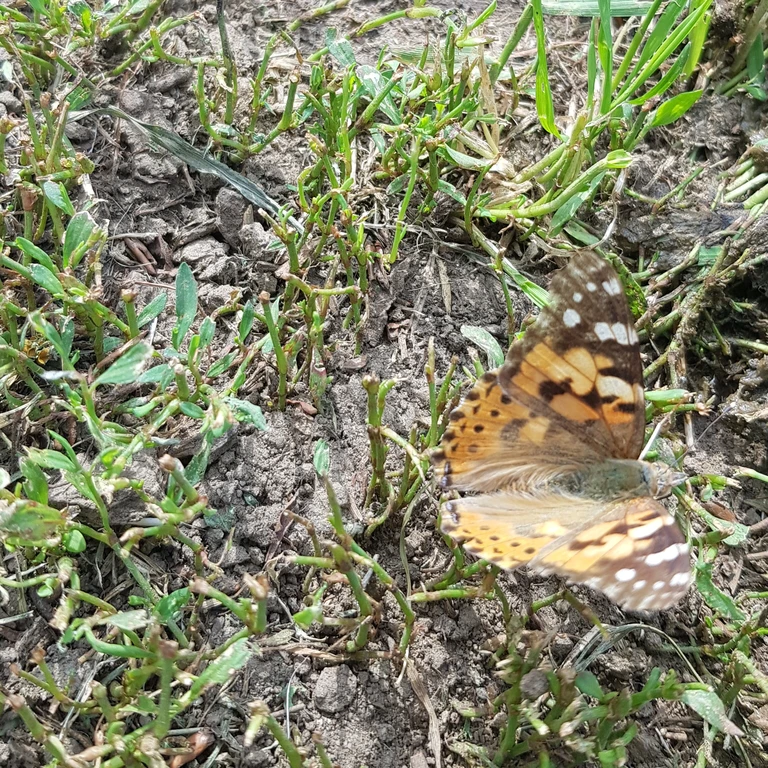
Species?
Vanessa cardui
